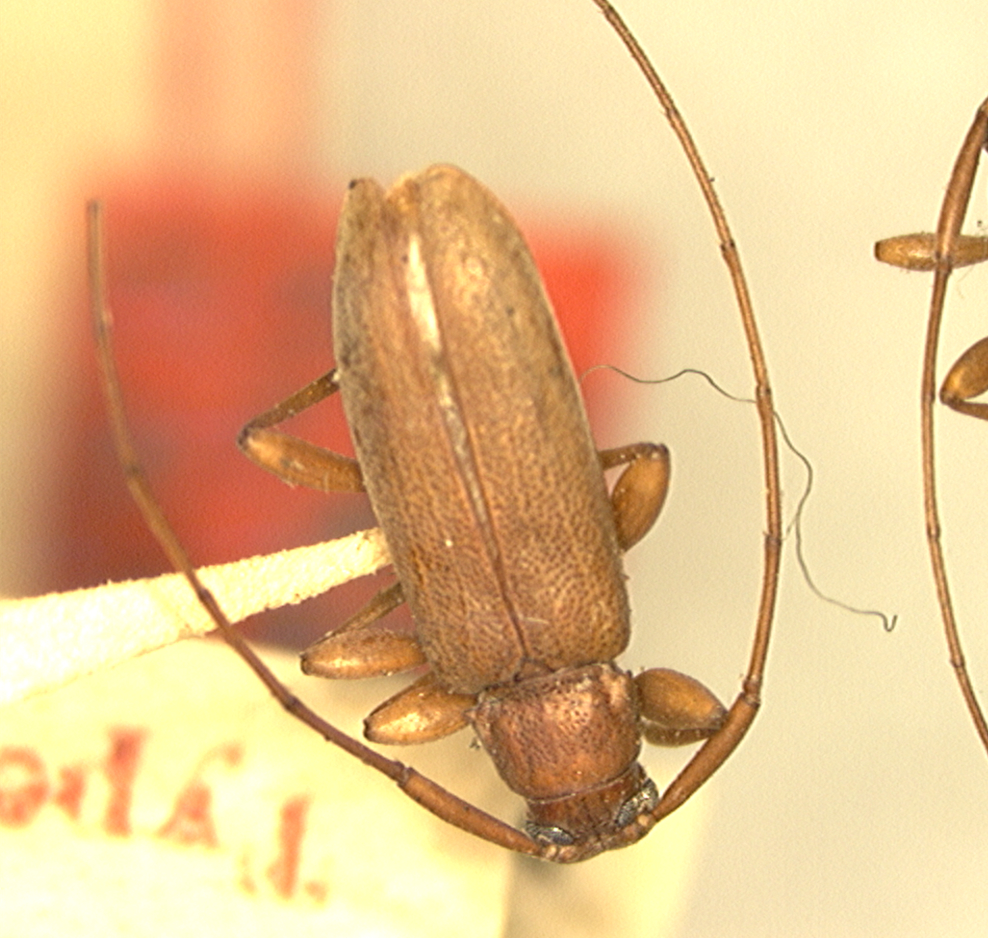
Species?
Lepturges yucca
